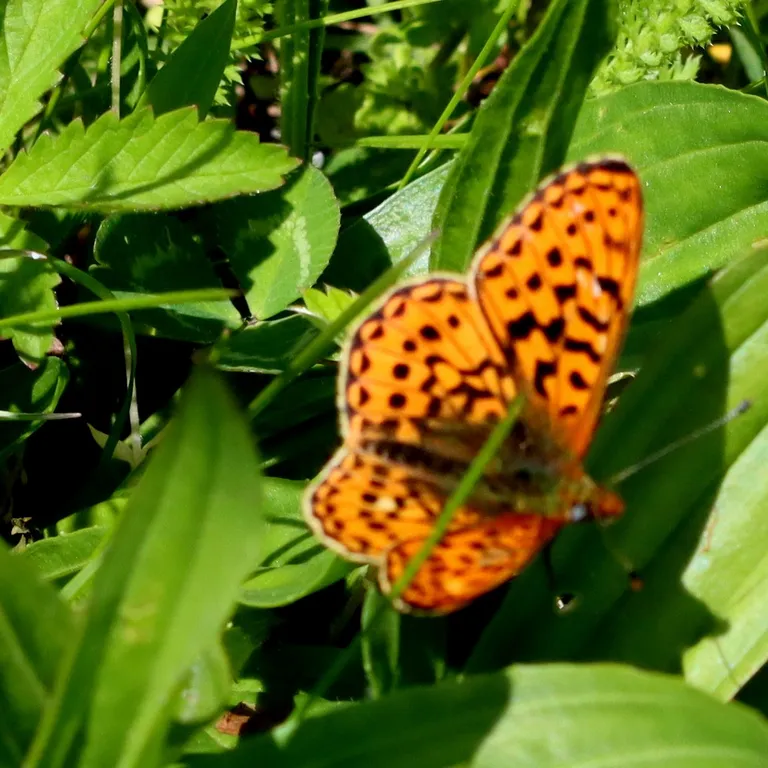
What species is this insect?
Boloria euphrosyne (also Clossiana euphrosyne)
